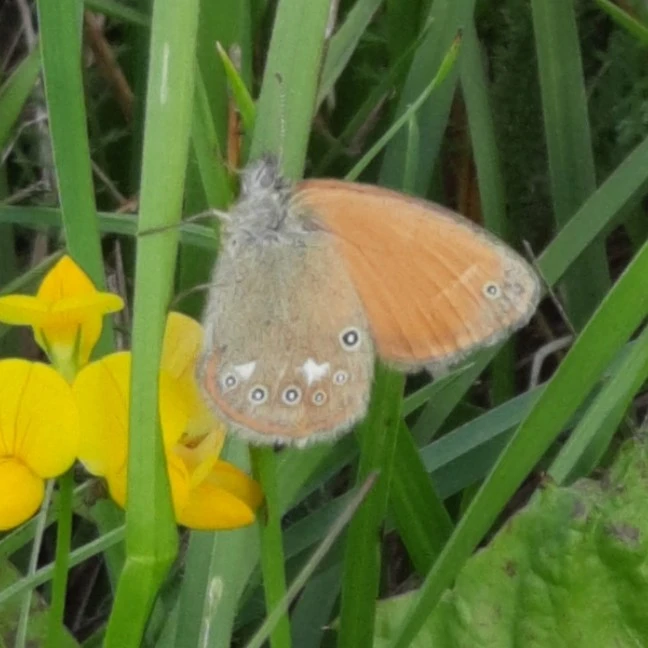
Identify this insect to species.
Coenonympha glycerion (also Coenonympha iphis)
